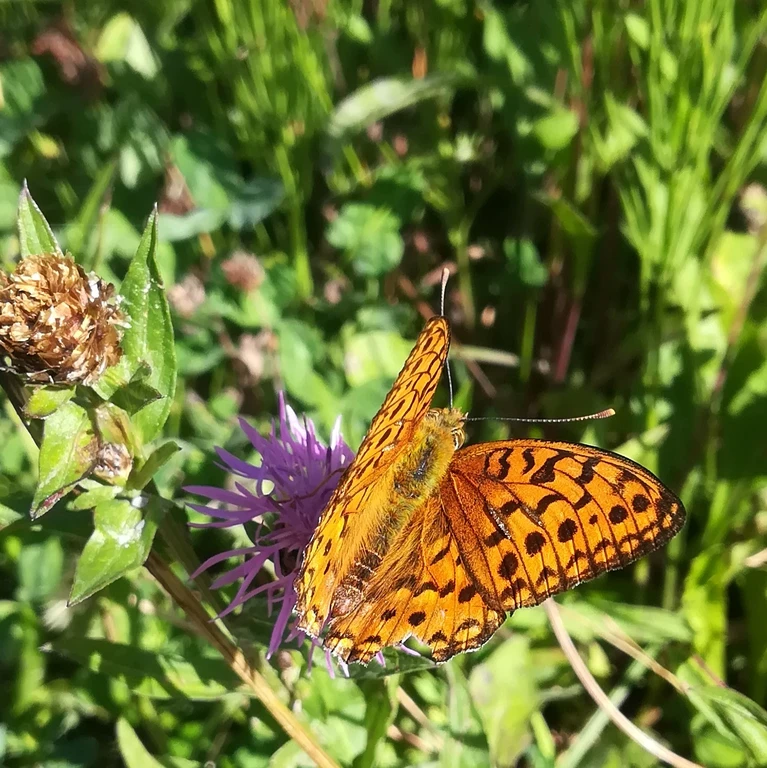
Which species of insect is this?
Fabriciana adippe
